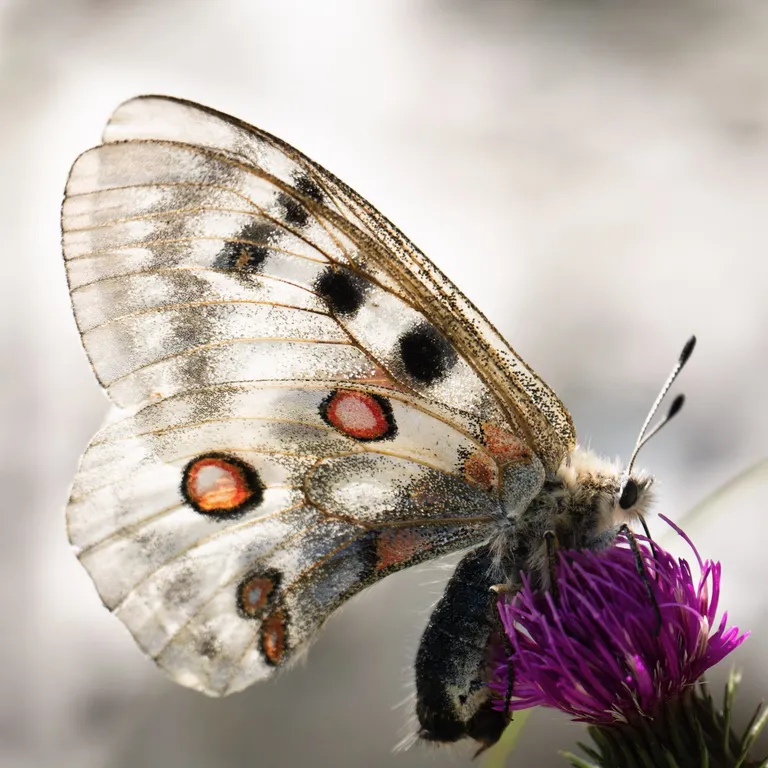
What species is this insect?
Parnassius apollo
